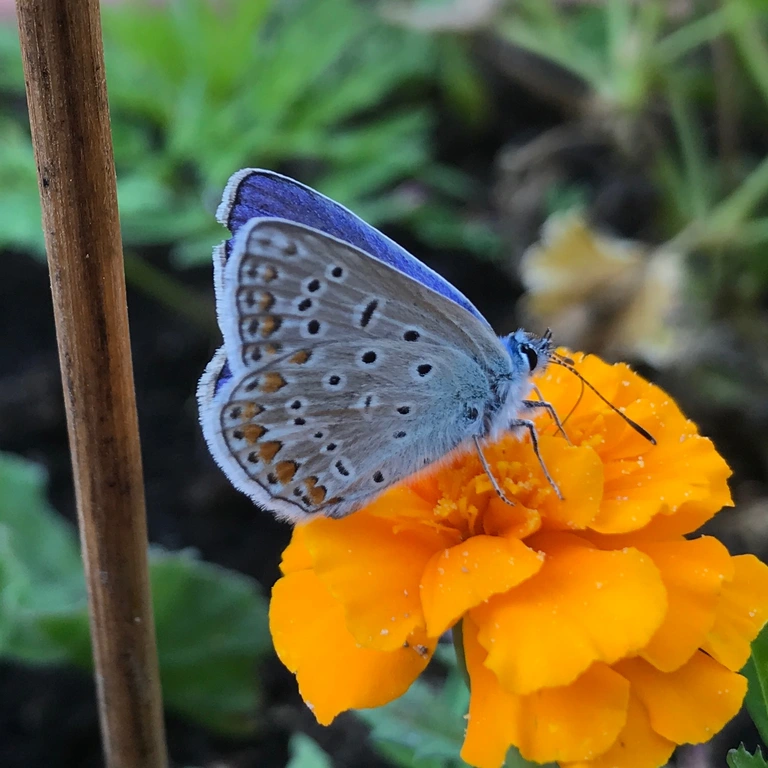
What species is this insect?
Polyommatus icarus
